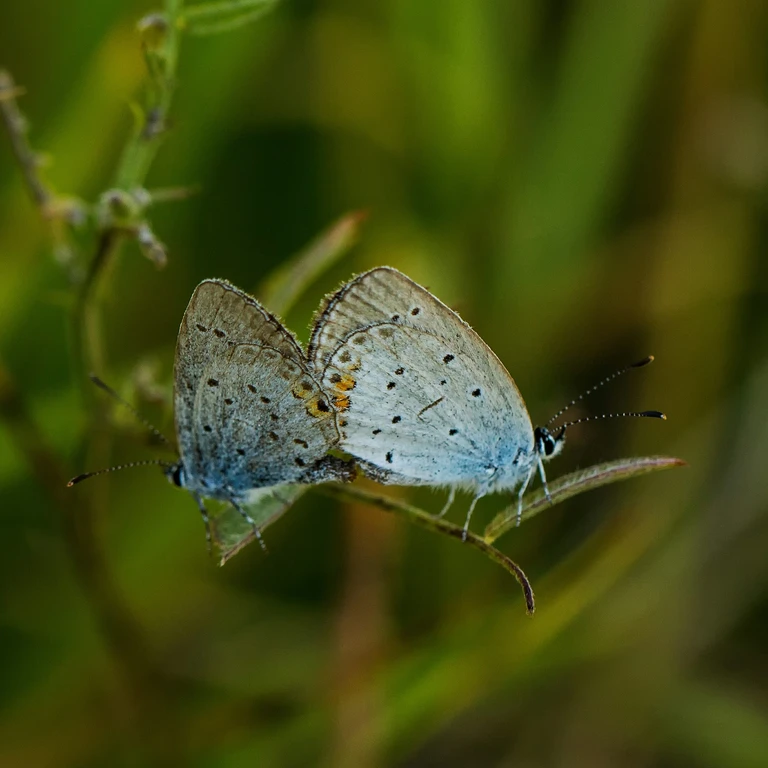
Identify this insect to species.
Cupido argiades (also Elkalyce argiades)
